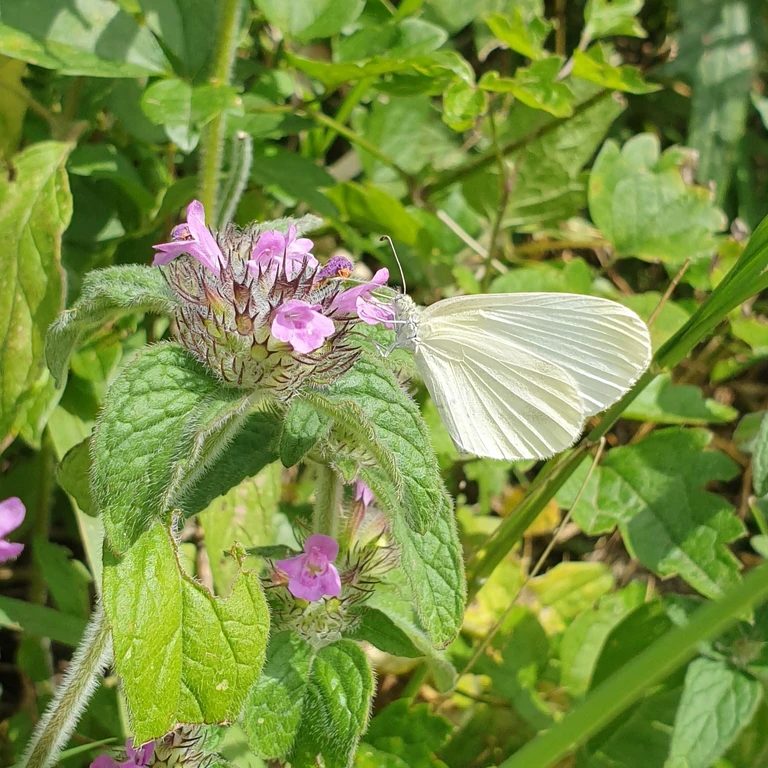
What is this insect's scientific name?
Leptidea sinapis/juvernica
